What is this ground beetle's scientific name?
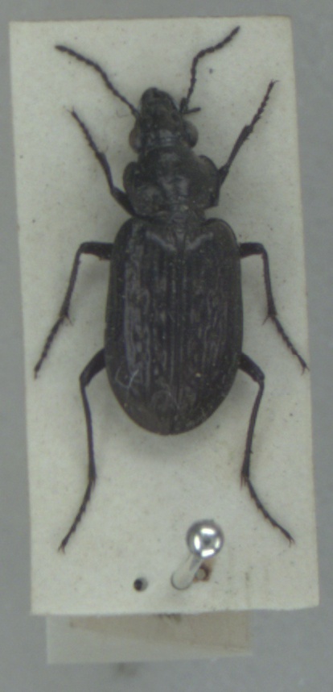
Blethisa multipunctata
